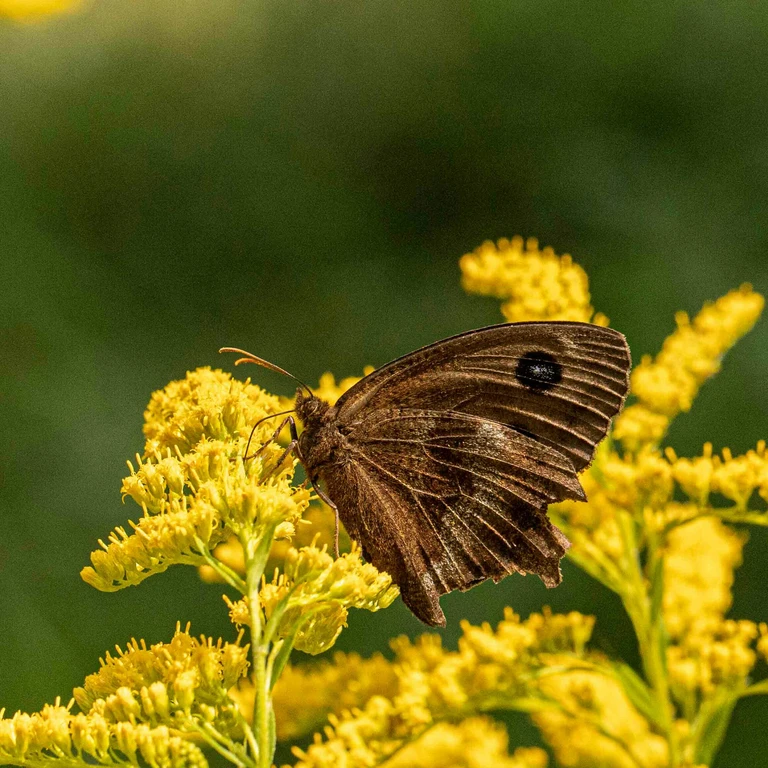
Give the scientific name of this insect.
Minois dryas
